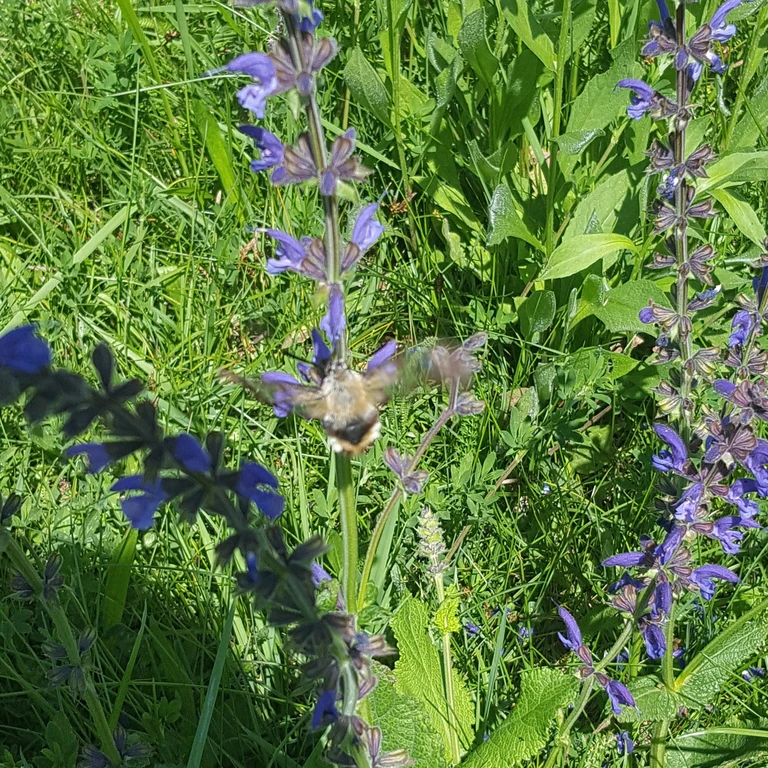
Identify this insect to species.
Hemaris fuciformis
